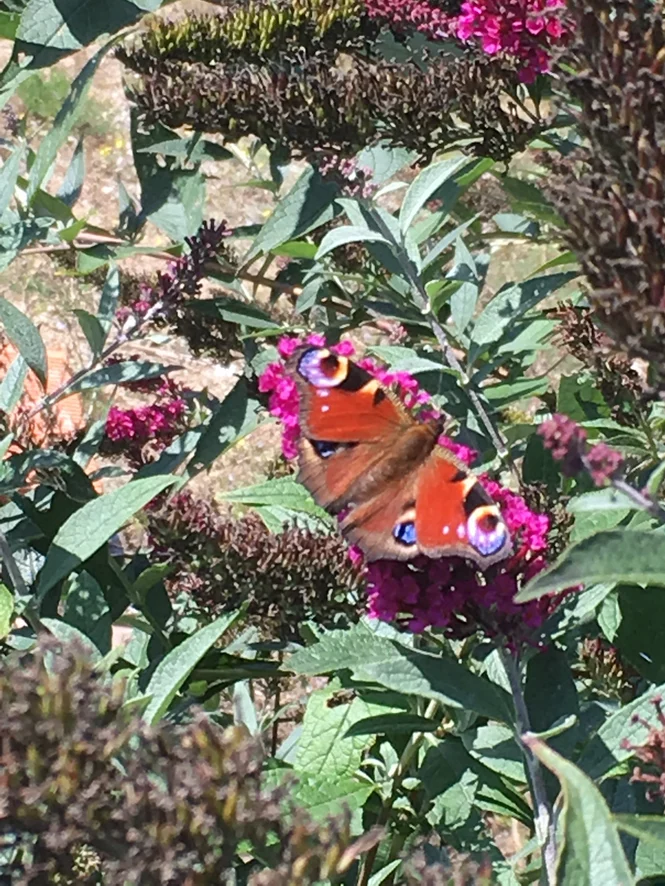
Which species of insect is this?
Aglais io
